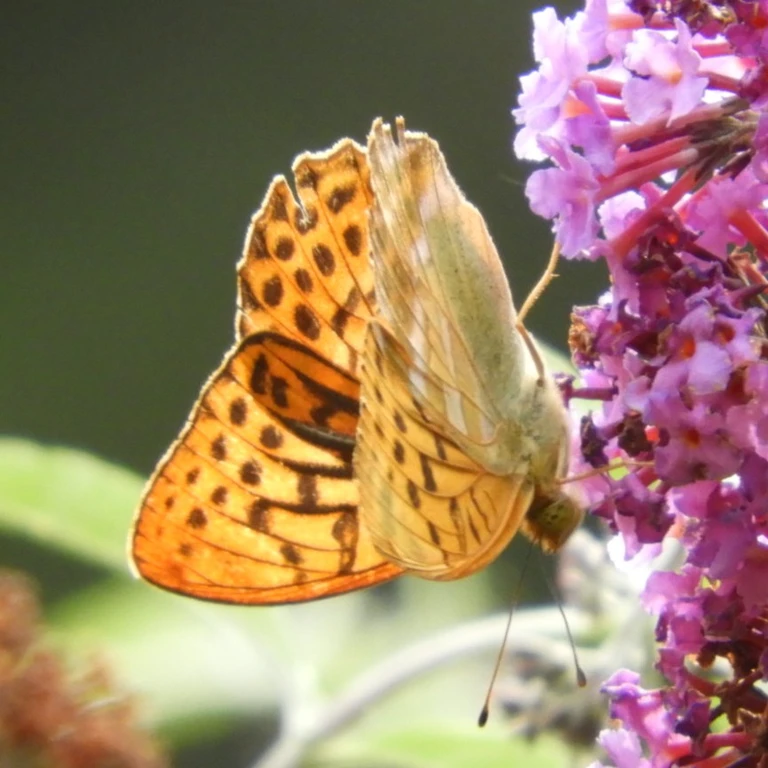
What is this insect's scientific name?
Argynnis paphia
